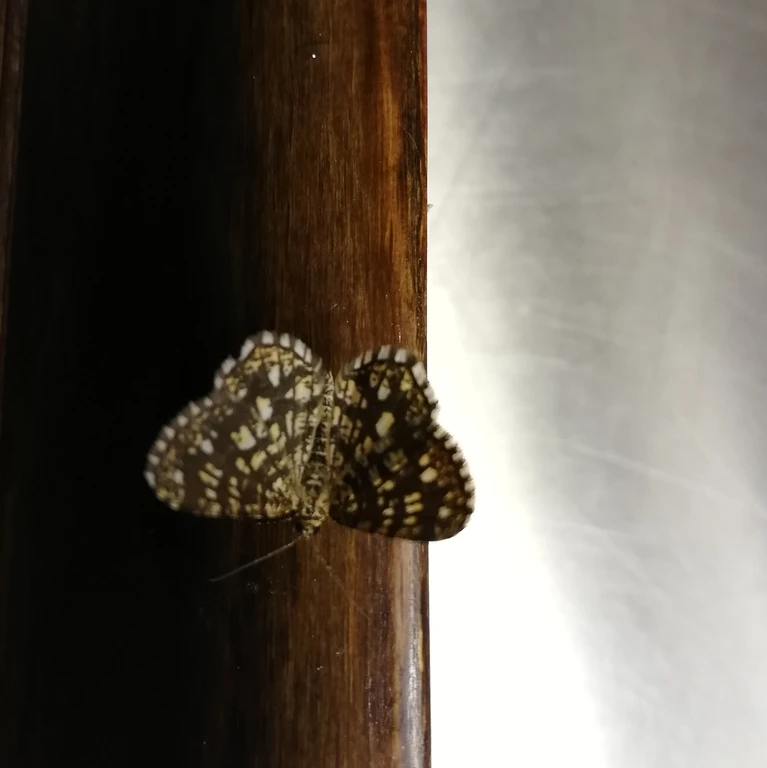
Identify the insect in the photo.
Chiasmia clathrata
